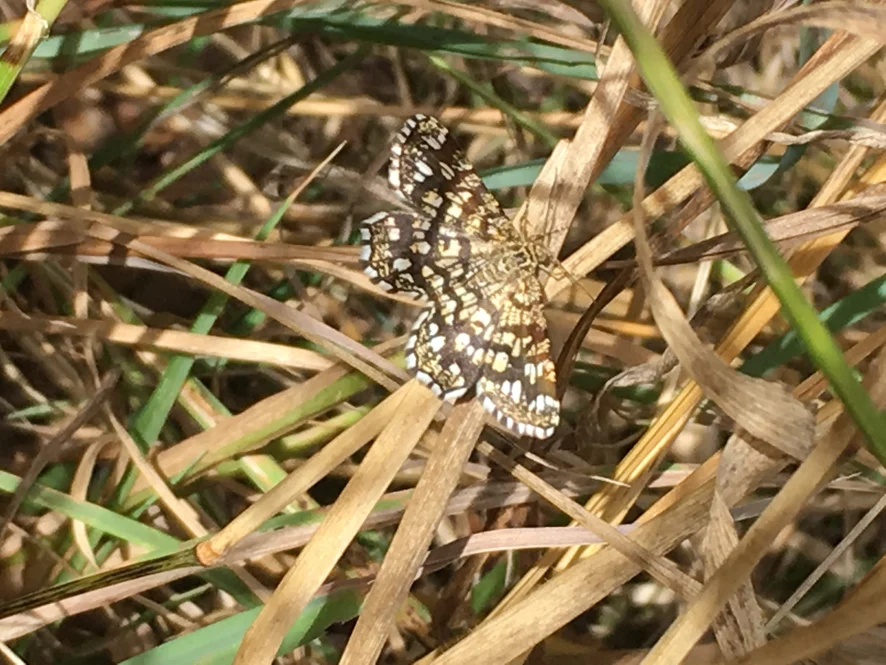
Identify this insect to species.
Chiasmia clathrata
